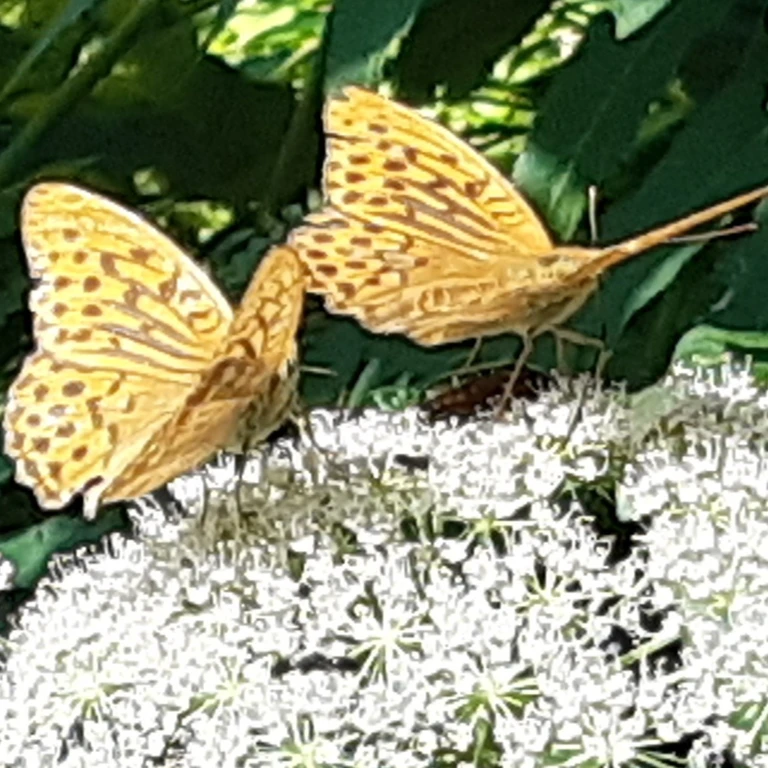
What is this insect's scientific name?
Argynnis paphia
